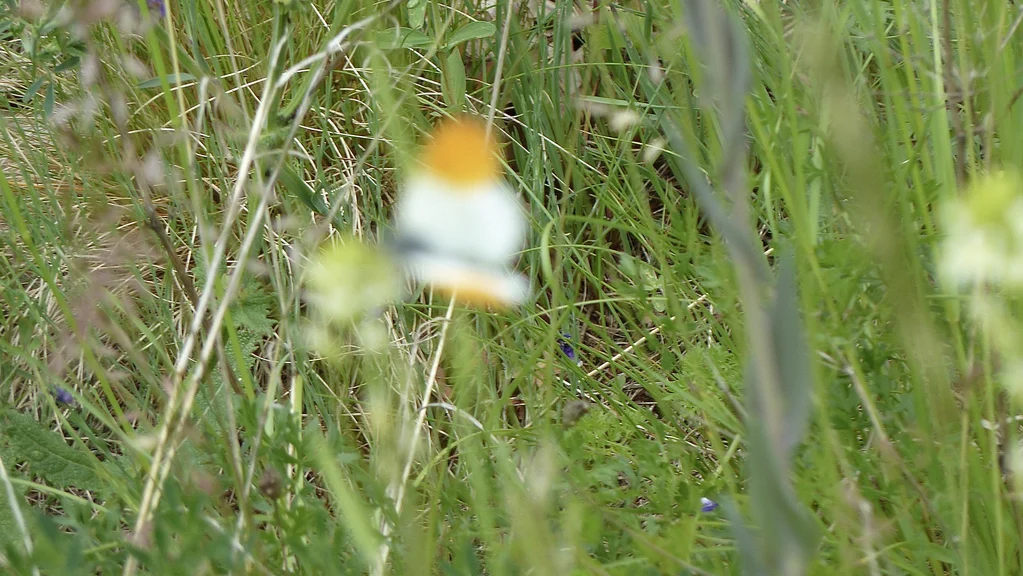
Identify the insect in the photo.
Anthocharis cardamines
